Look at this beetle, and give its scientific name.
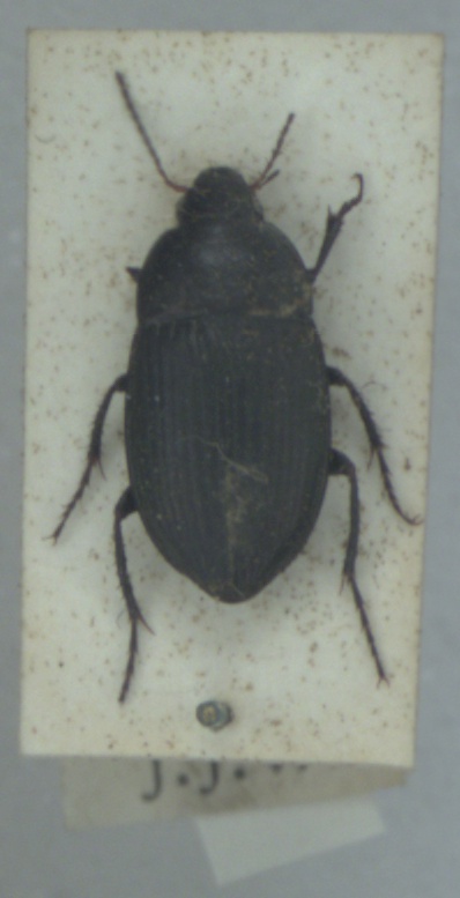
Amara eurynota
